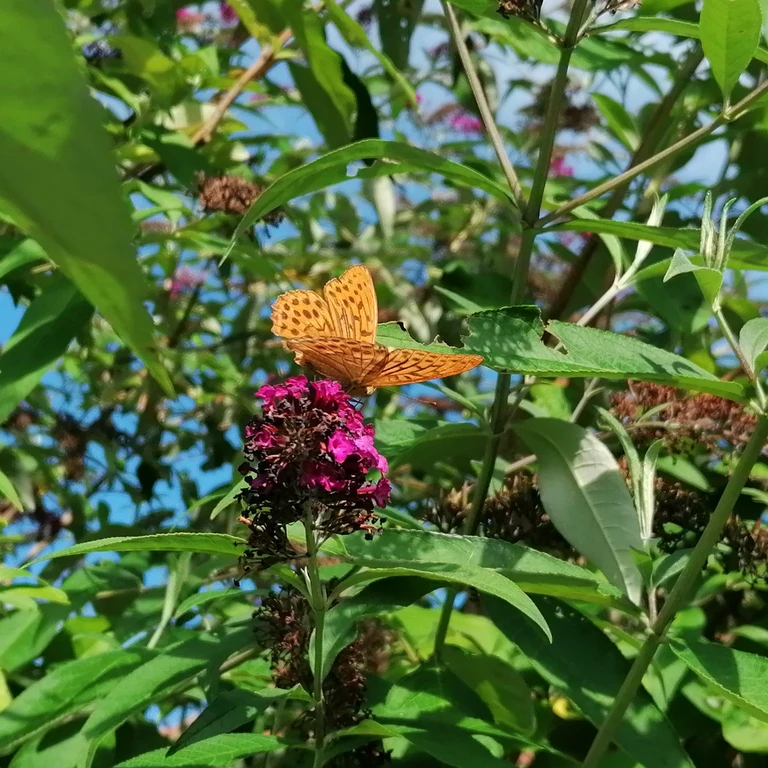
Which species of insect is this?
Argynnis paphia
